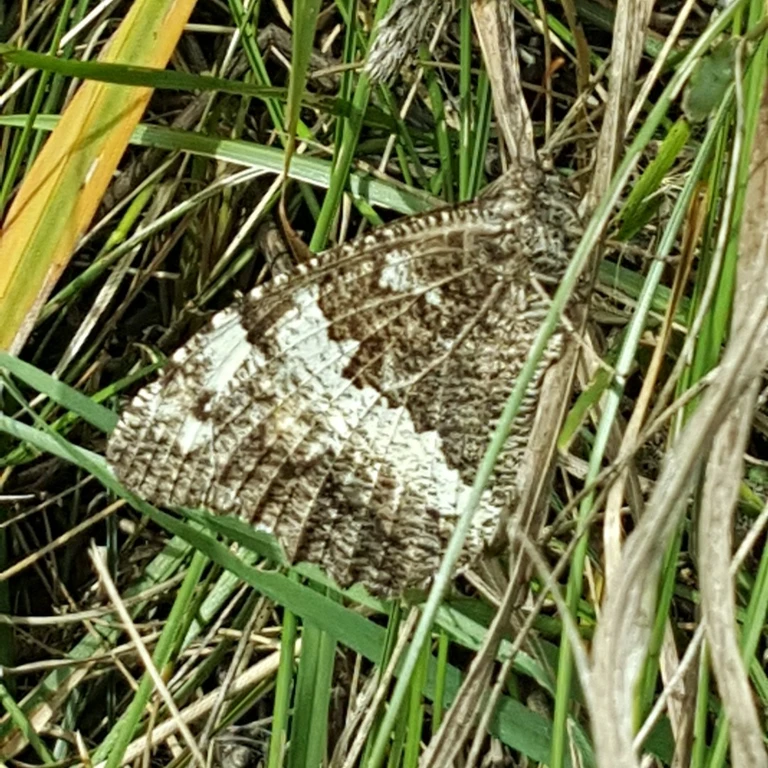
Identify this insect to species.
Brintesia circe
